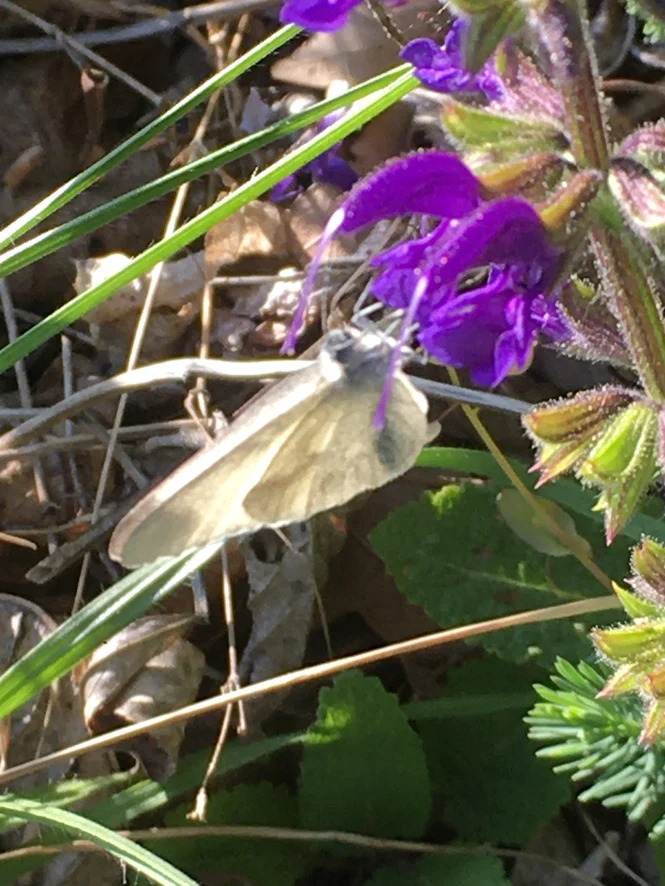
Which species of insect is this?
Leptidea sinapis/juvernica
